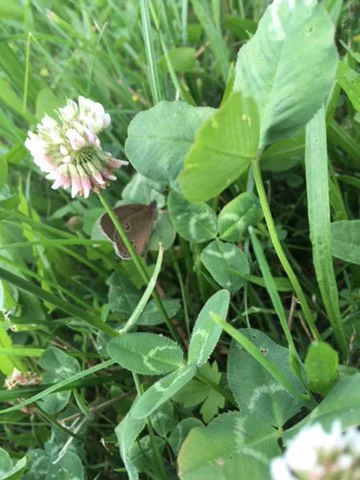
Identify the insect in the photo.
Aphantopus hyperantus
